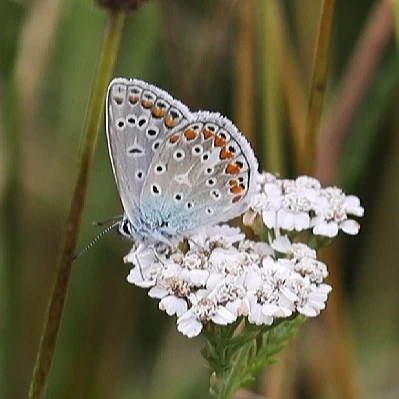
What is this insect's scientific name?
Polyommatus icarus
